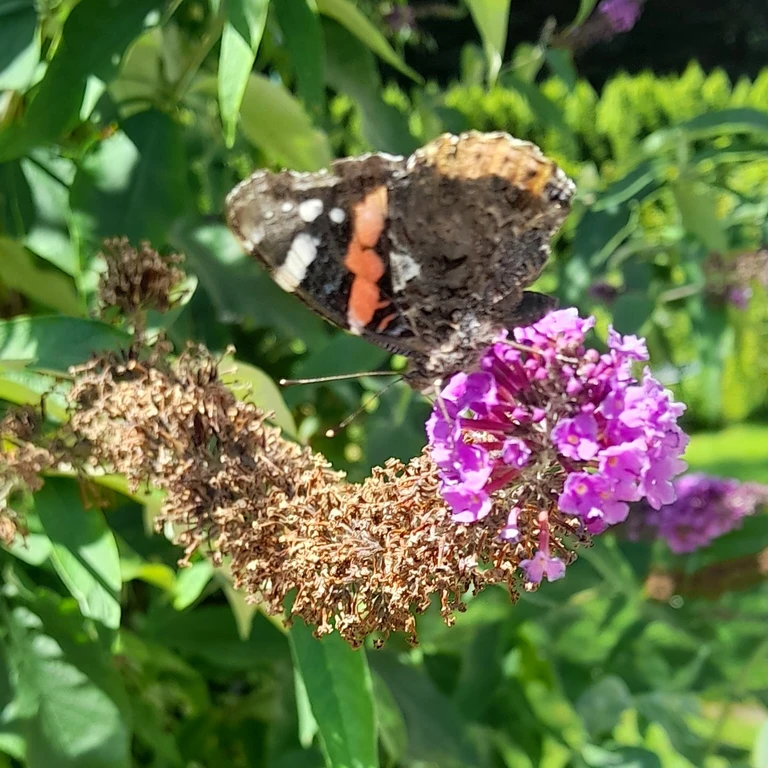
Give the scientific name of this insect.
Vanessa atalanta
